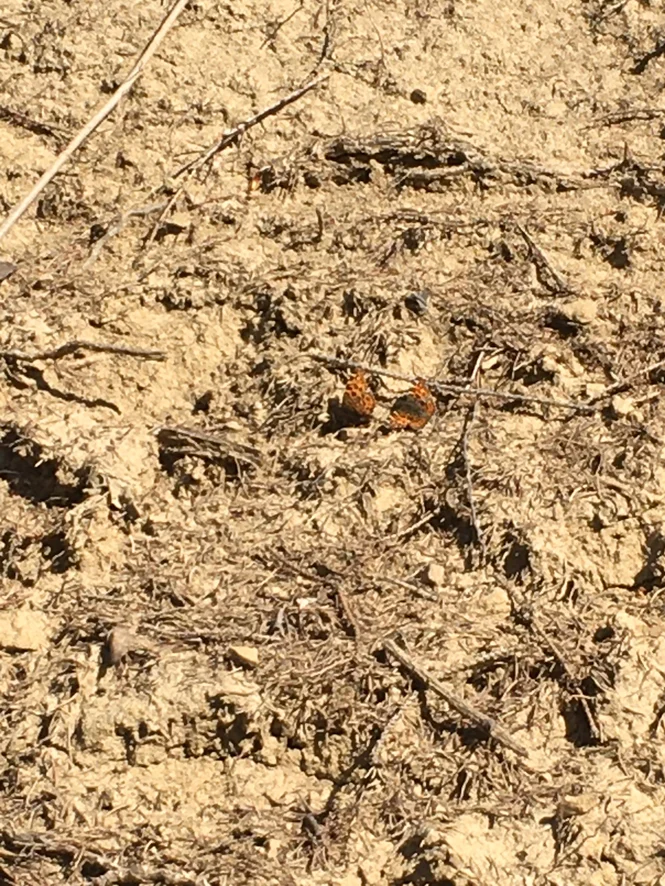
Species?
Araschnia levana
